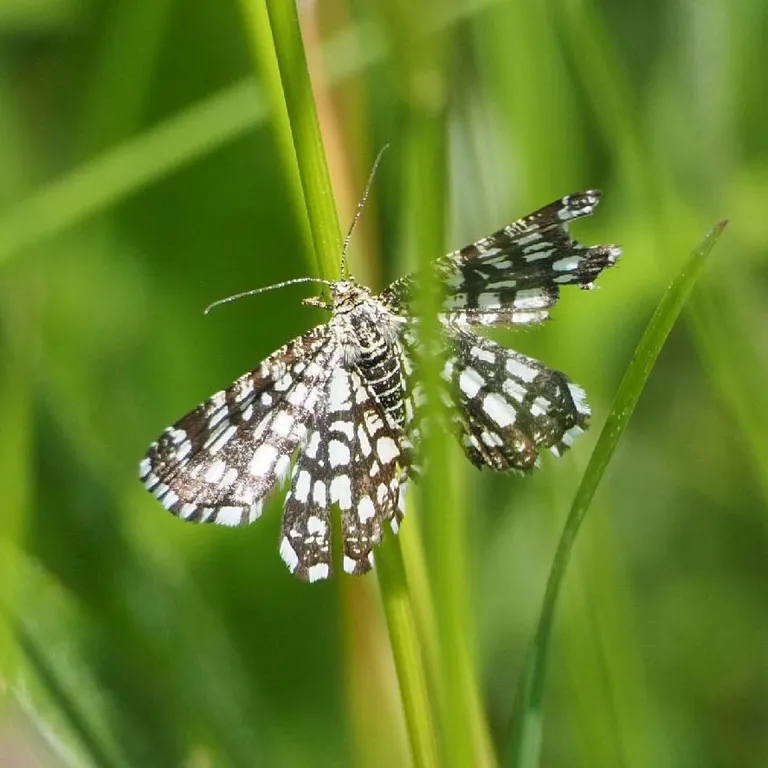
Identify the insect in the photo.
Chiasmia clathrata
